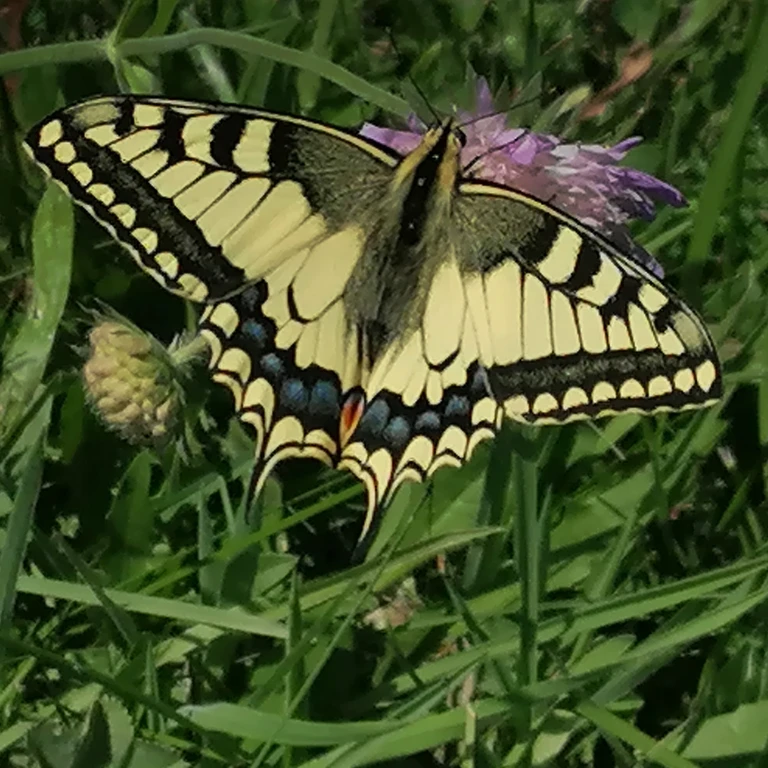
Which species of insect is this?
Papilio machaon
